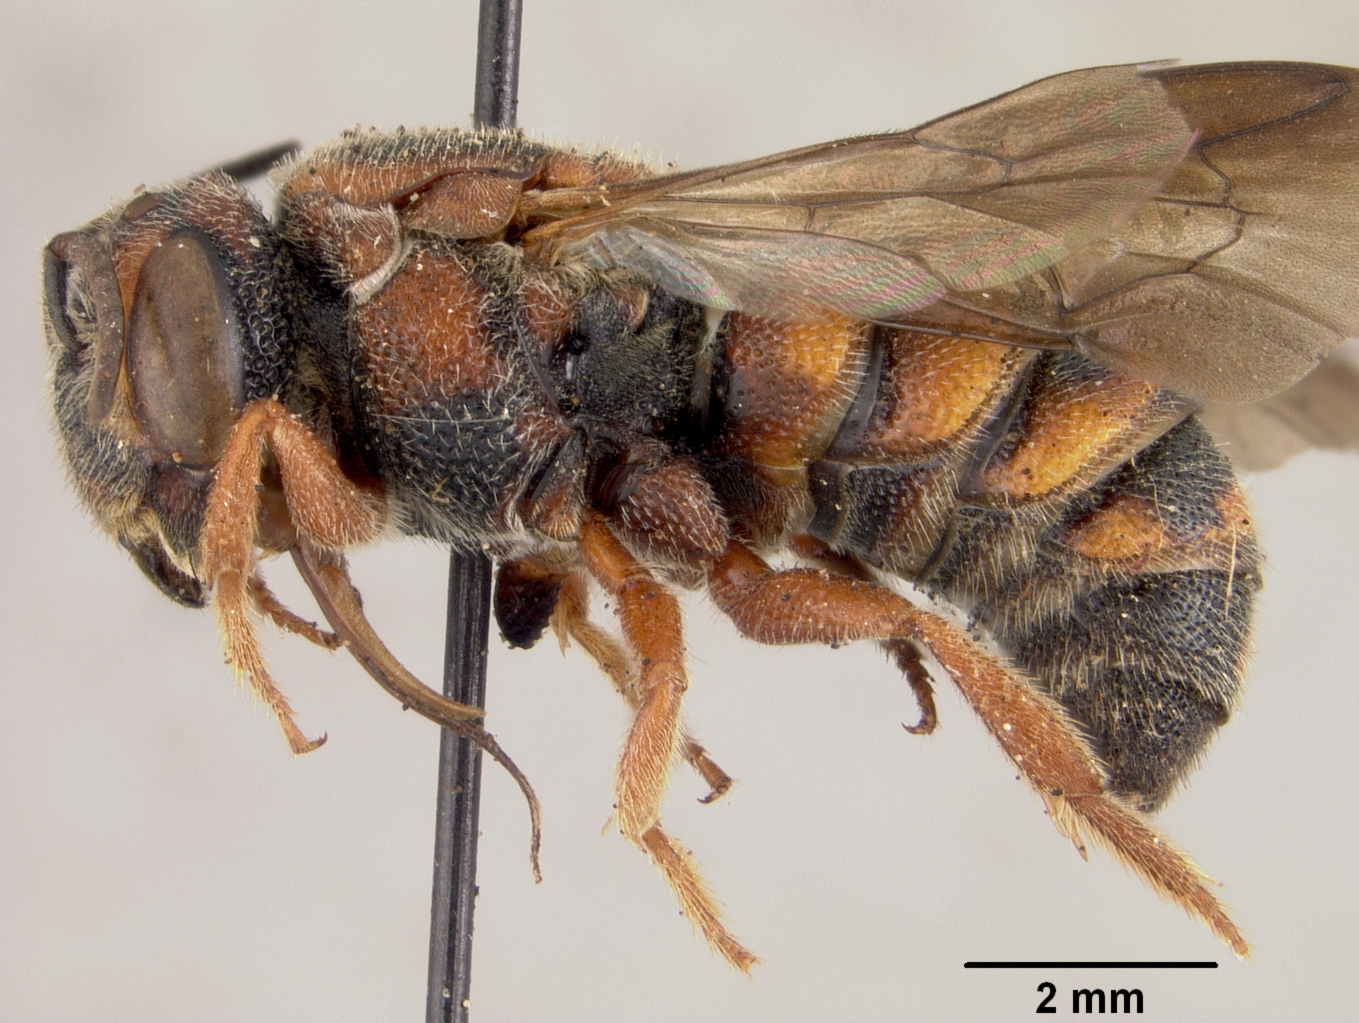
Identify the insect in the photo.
Stelis floridana
